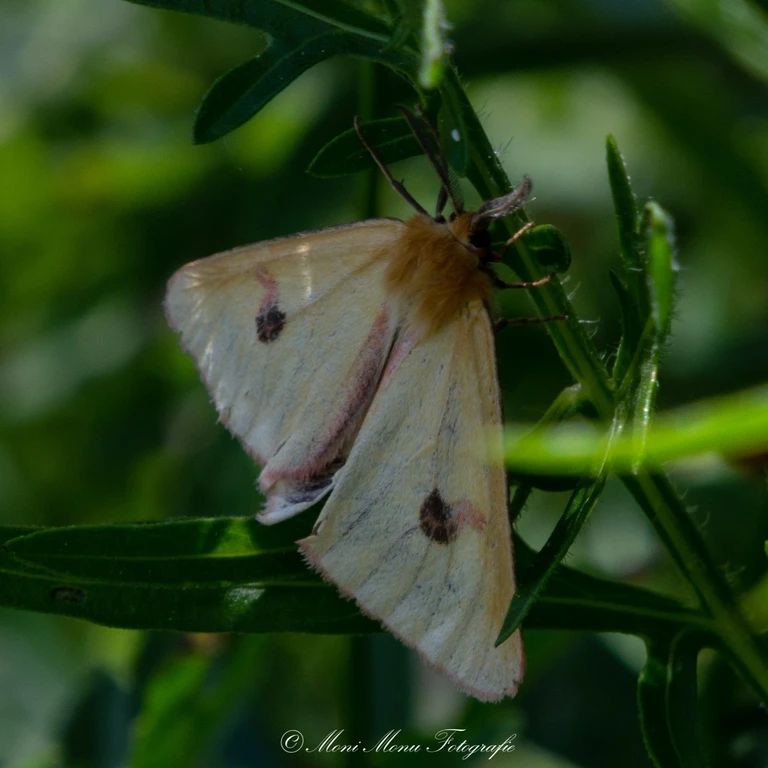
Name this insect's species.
Diacrisia sannio
